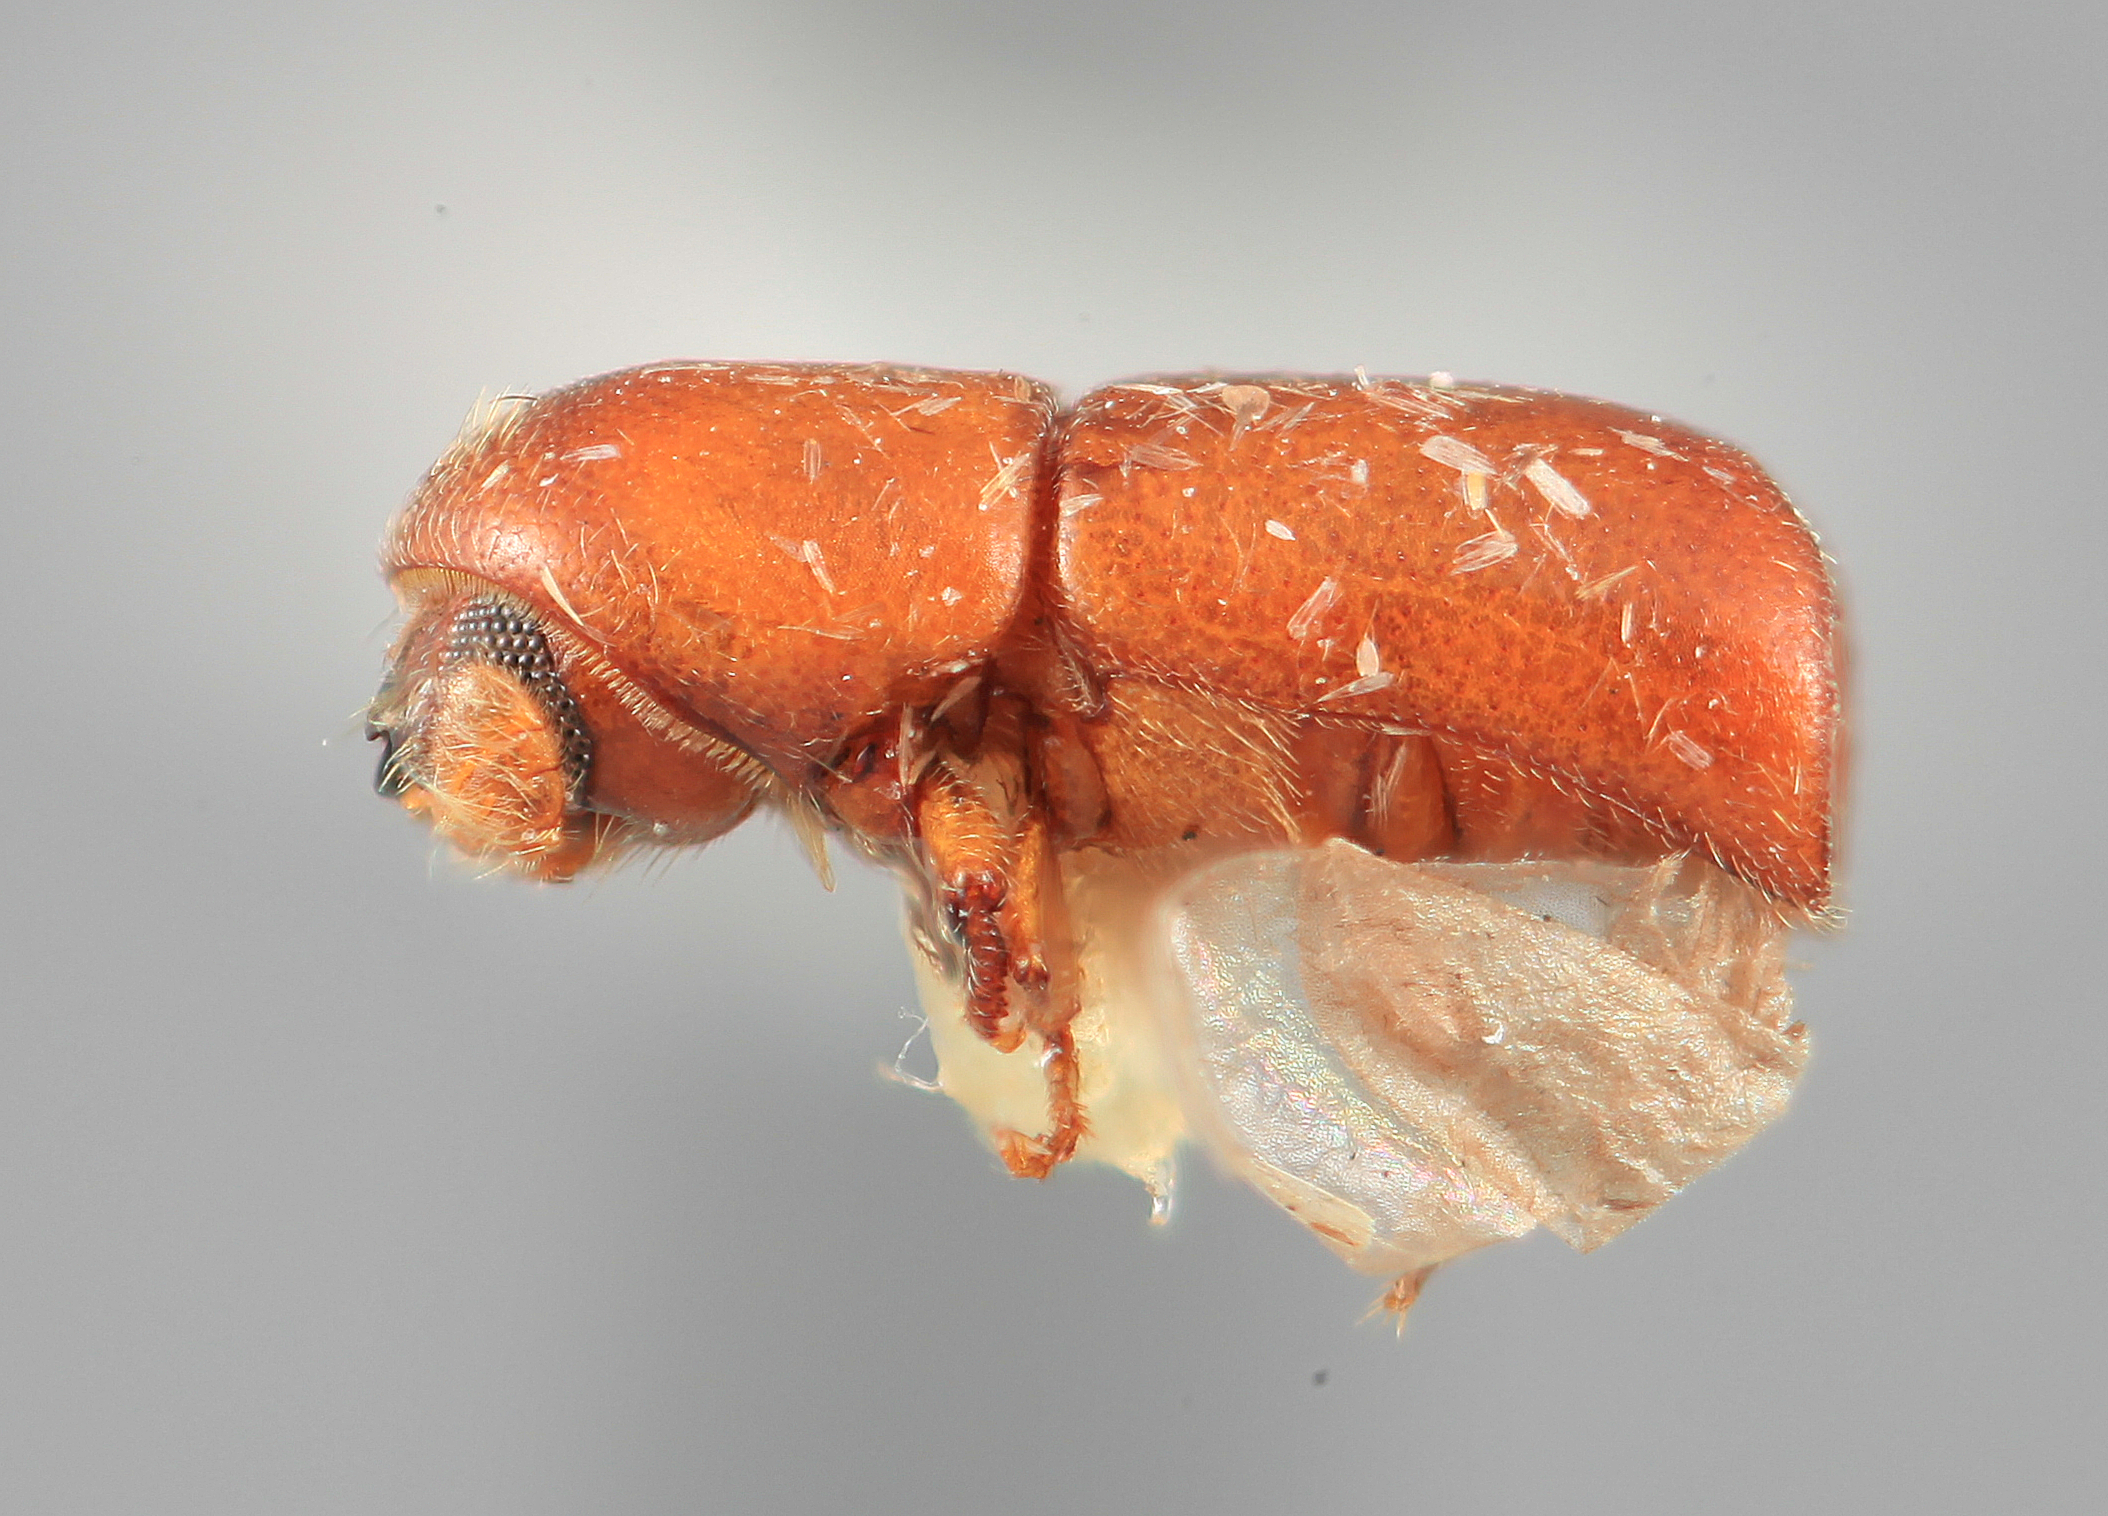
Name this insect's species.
Paracarthylus mutilus
